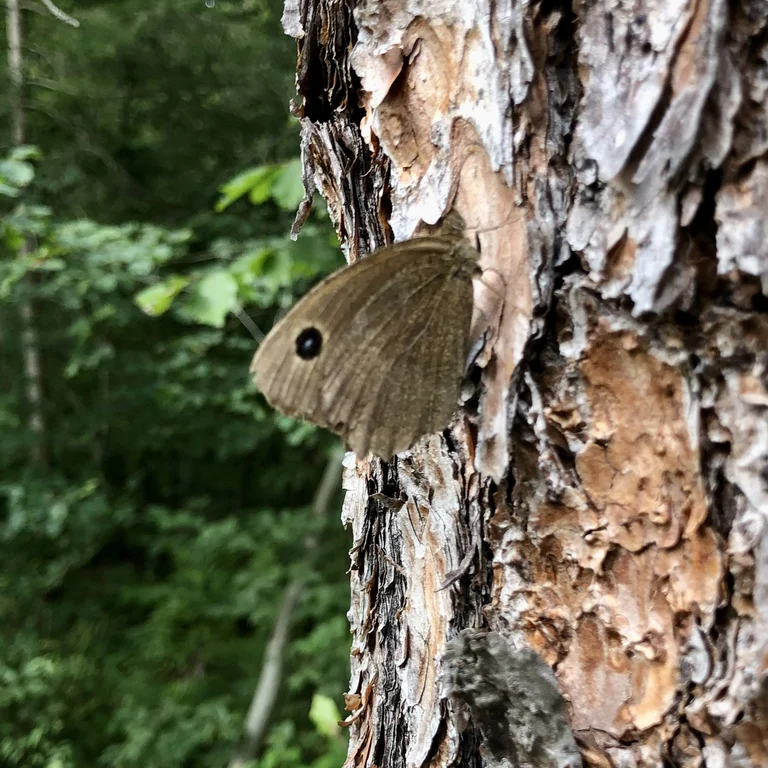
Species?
Minois dryas
